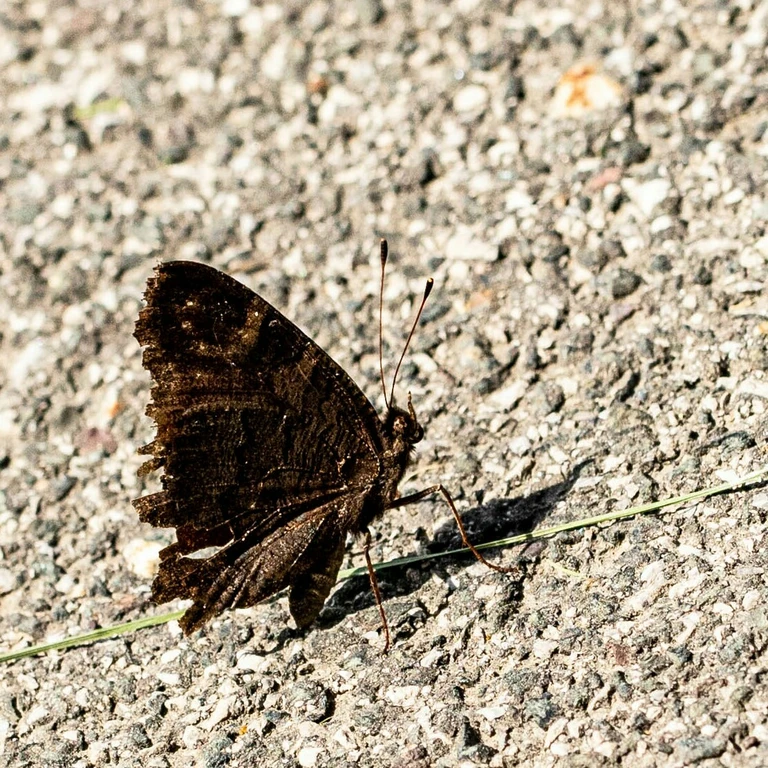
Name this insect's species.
Aglais io
